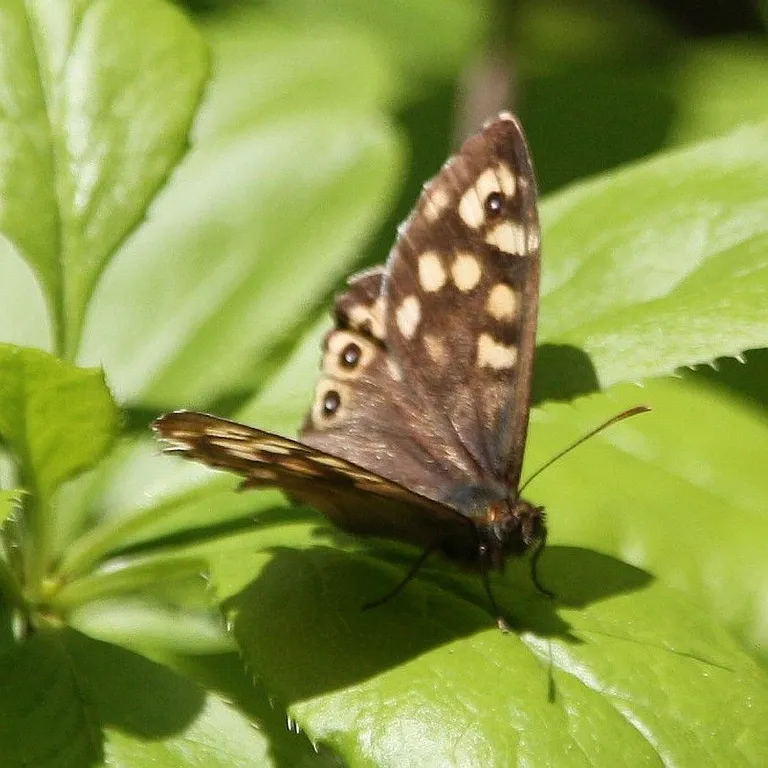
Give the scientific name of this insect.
Pararge aegeria
